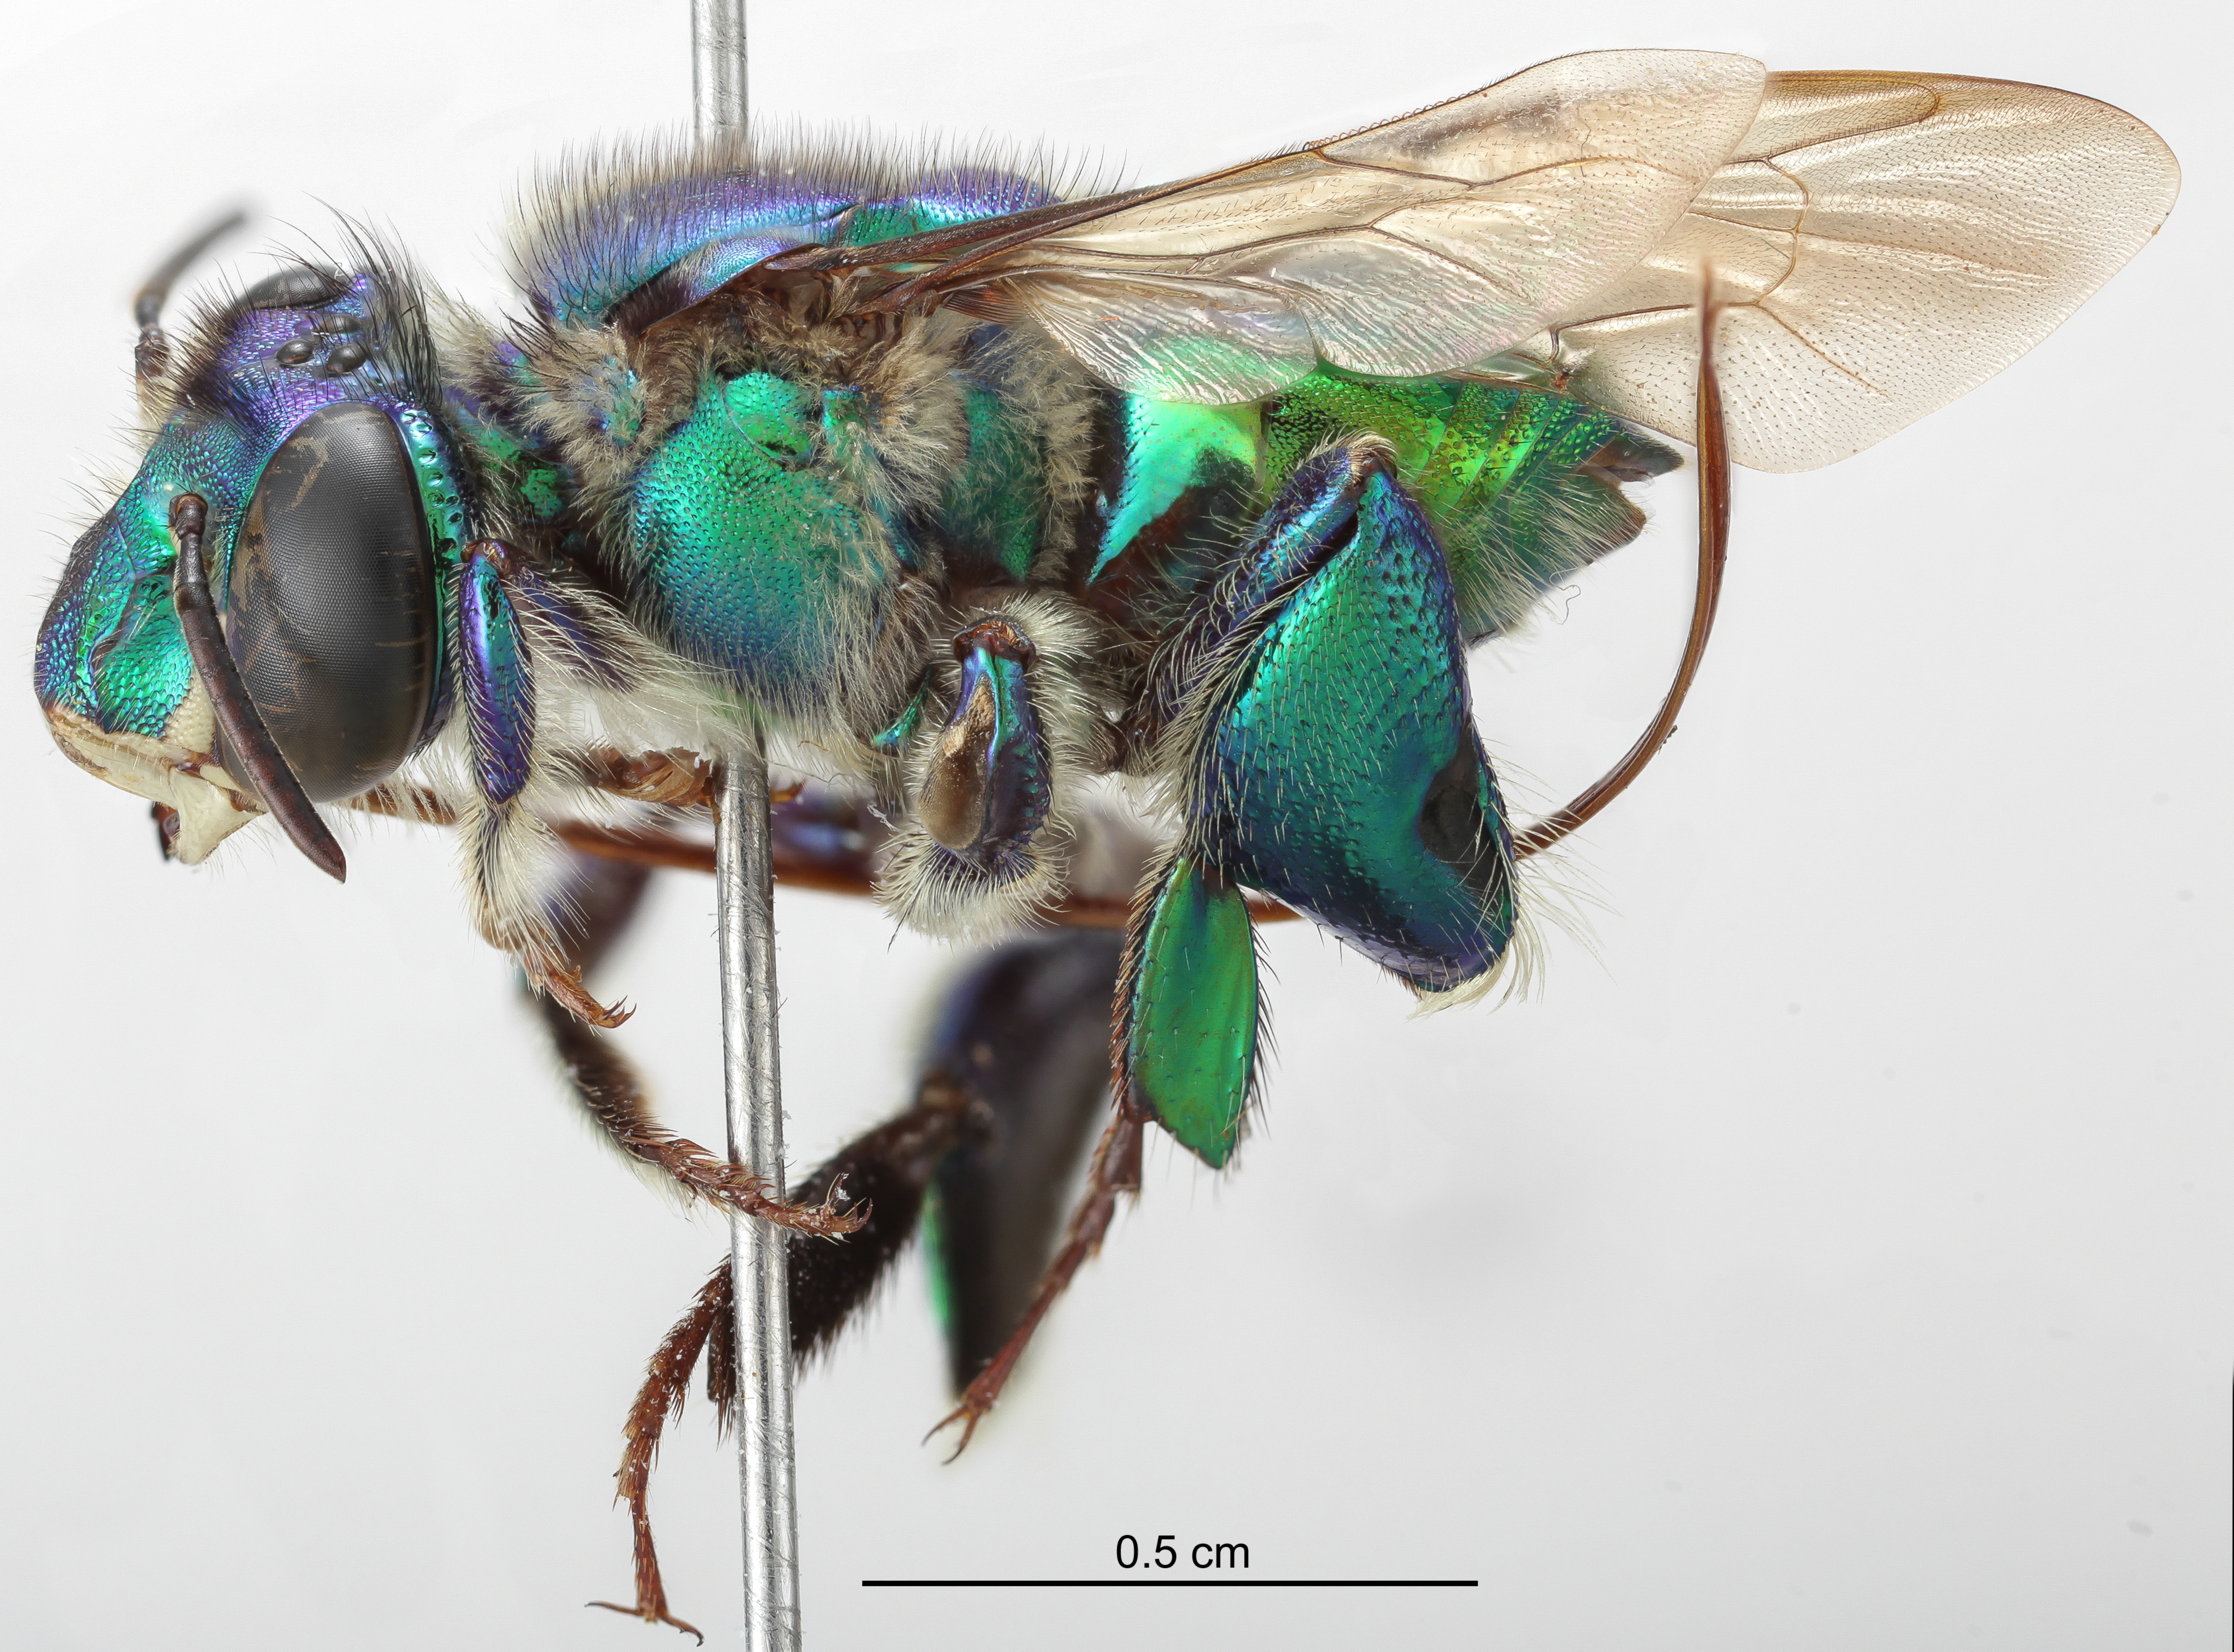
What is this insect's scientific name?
Euglossa chalybeata
